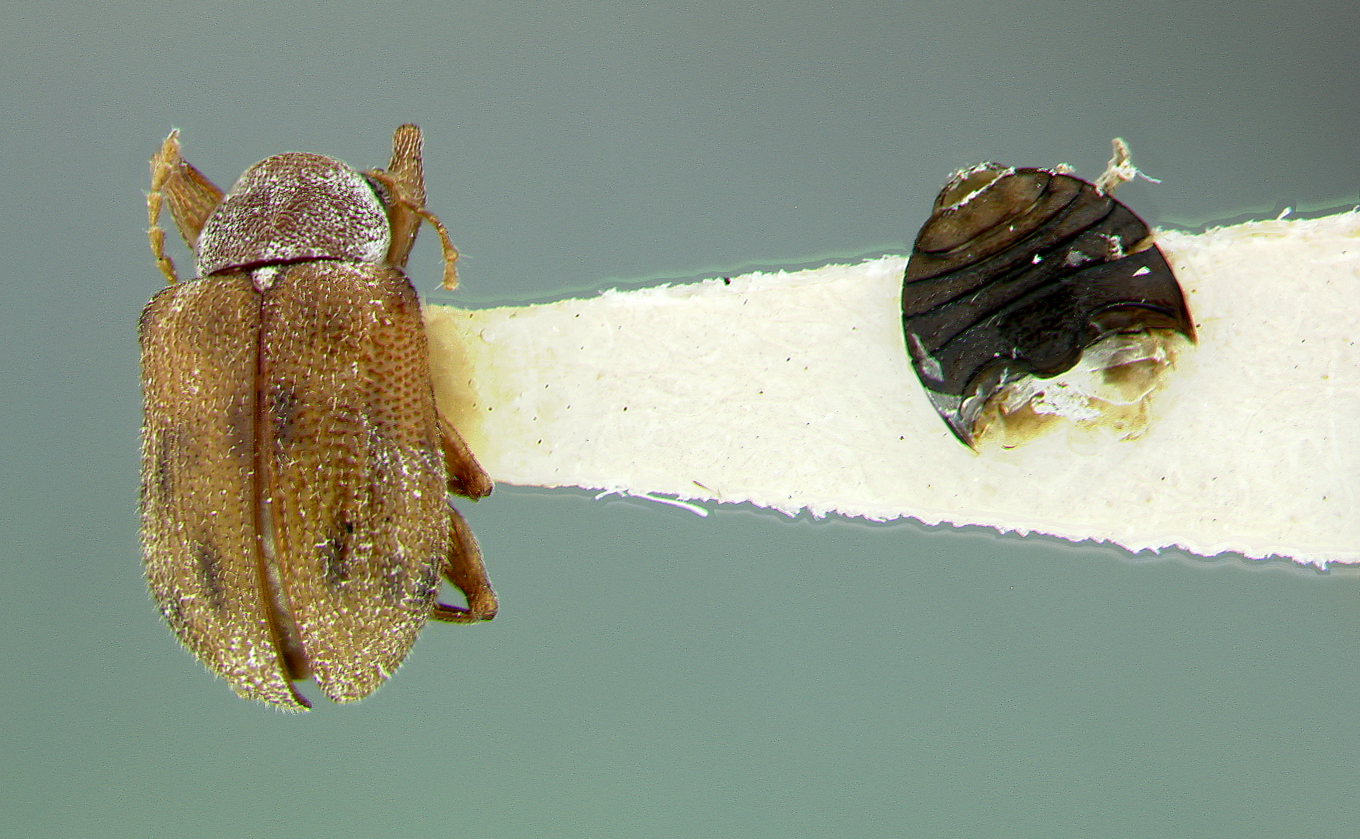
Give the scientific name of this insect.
Xanthonia intermedia
